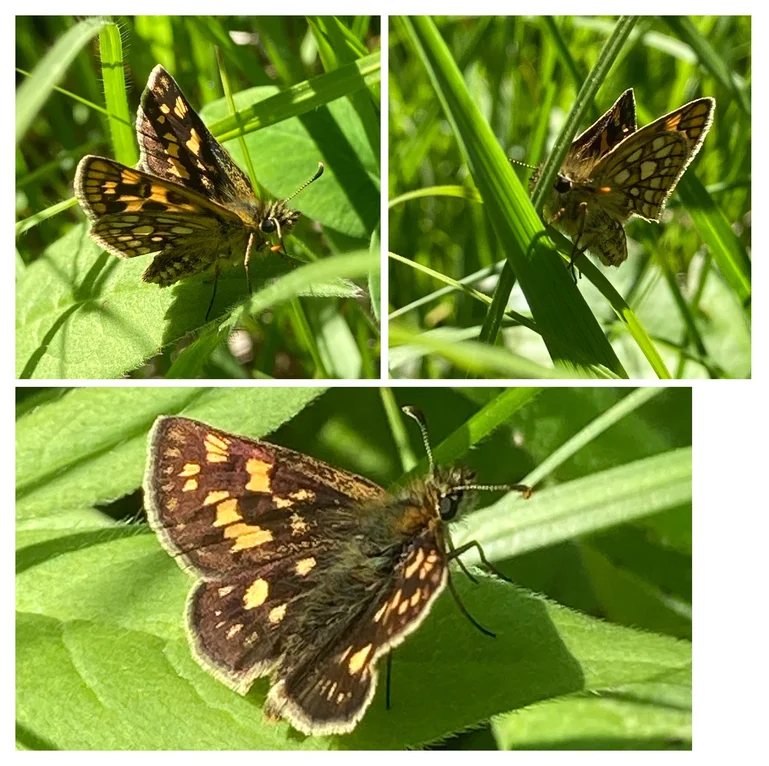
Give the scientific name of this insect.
Carterocephalus palaemon
